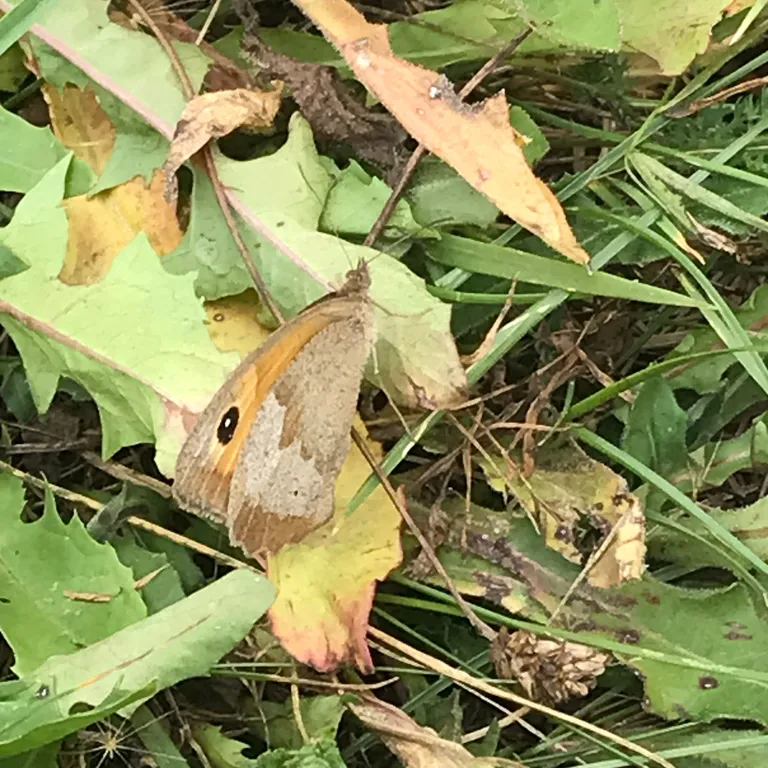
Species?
Maniola jurtina
